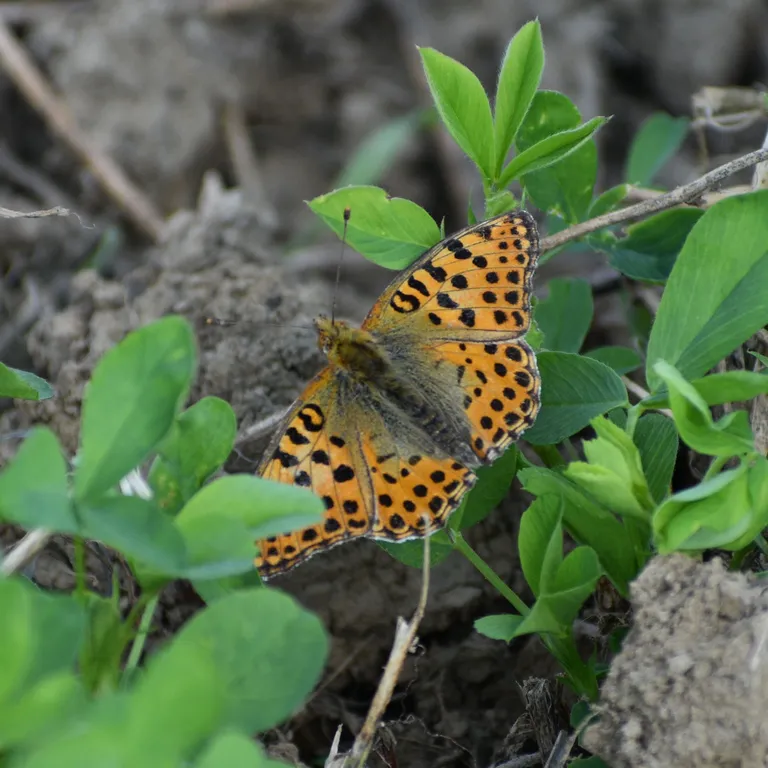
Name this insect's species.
Issoria lathonia
